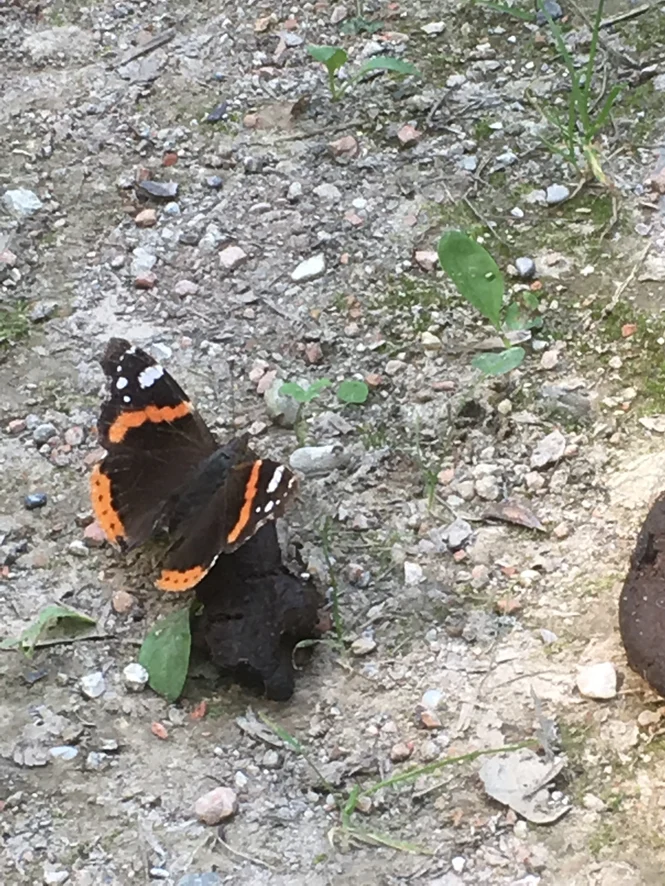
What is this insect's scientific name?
Vanessa atalanta
